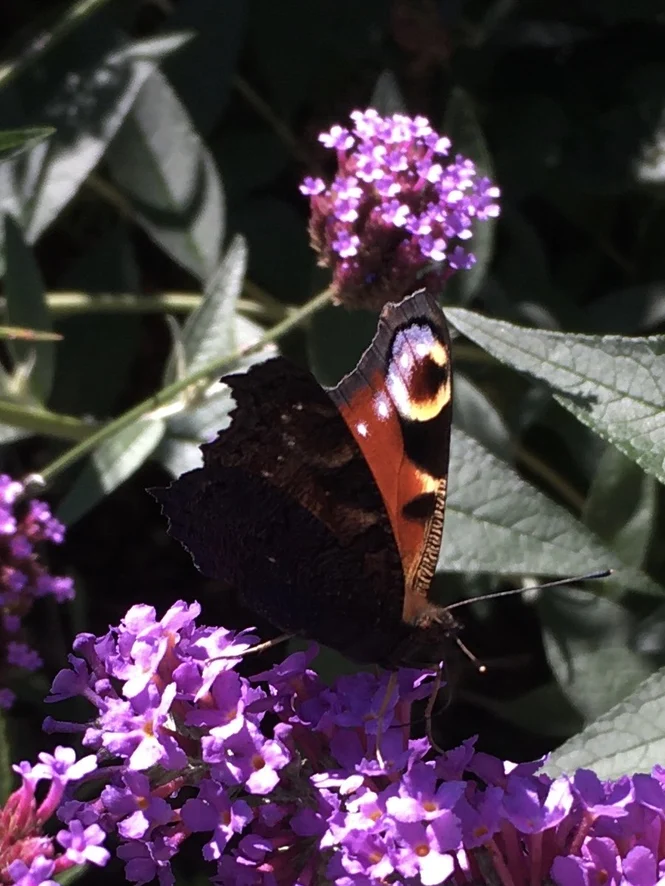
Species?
Aglais io
